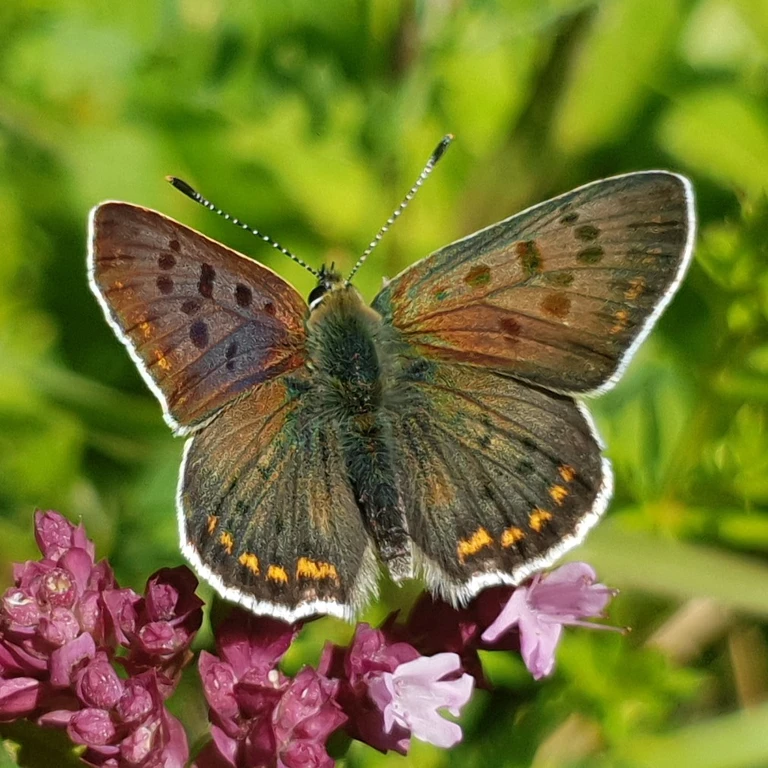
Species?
Lycaena tityrus (also Loweia tityrus)
